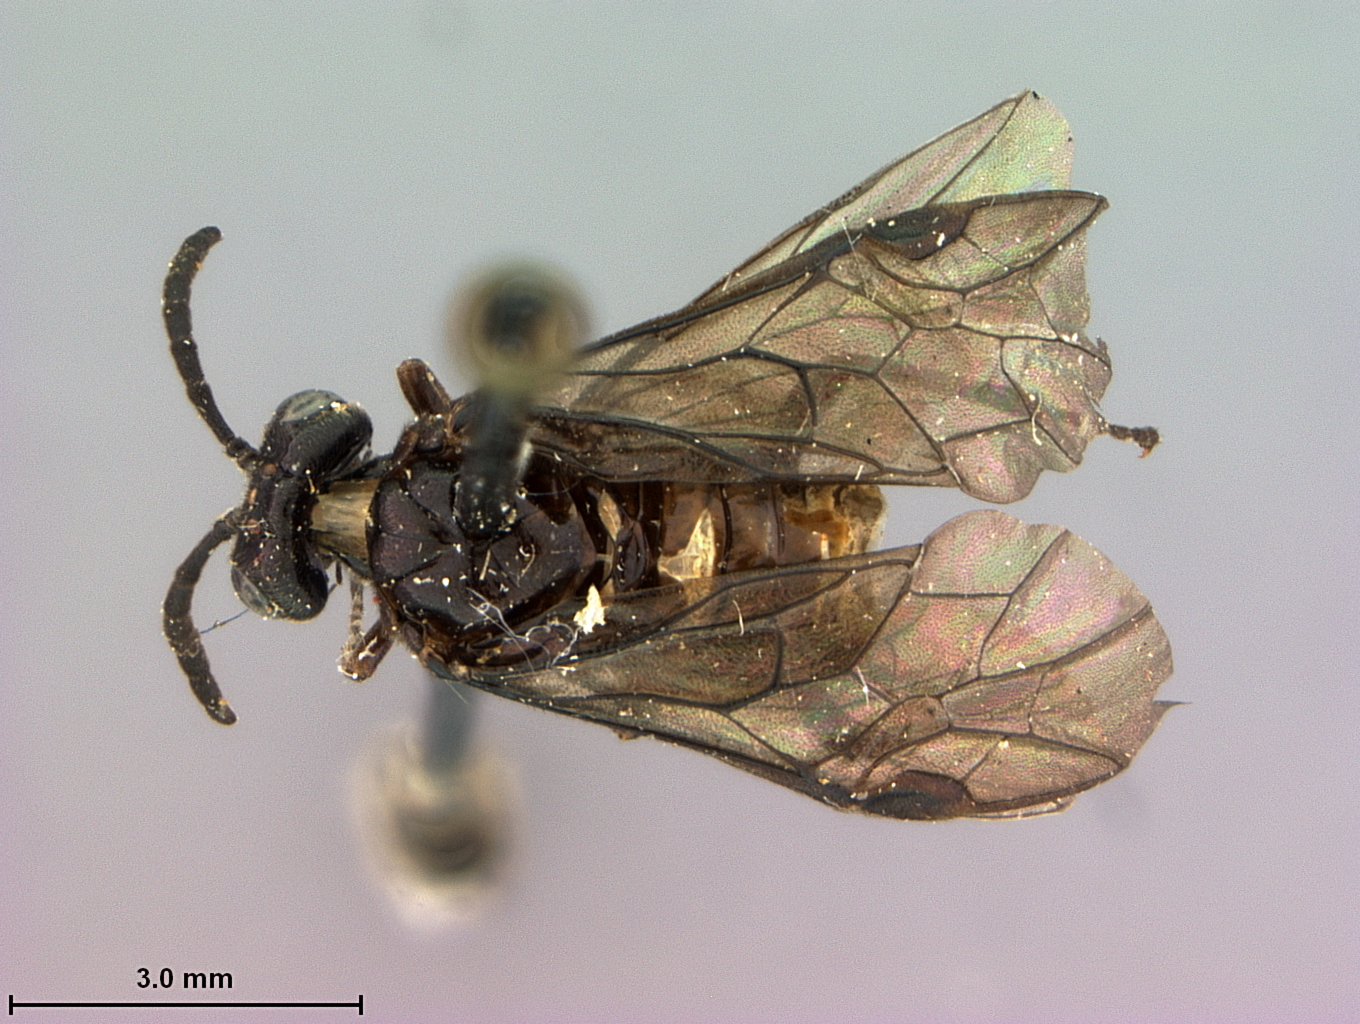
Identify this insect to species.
Rhadinoceraea utahensis
